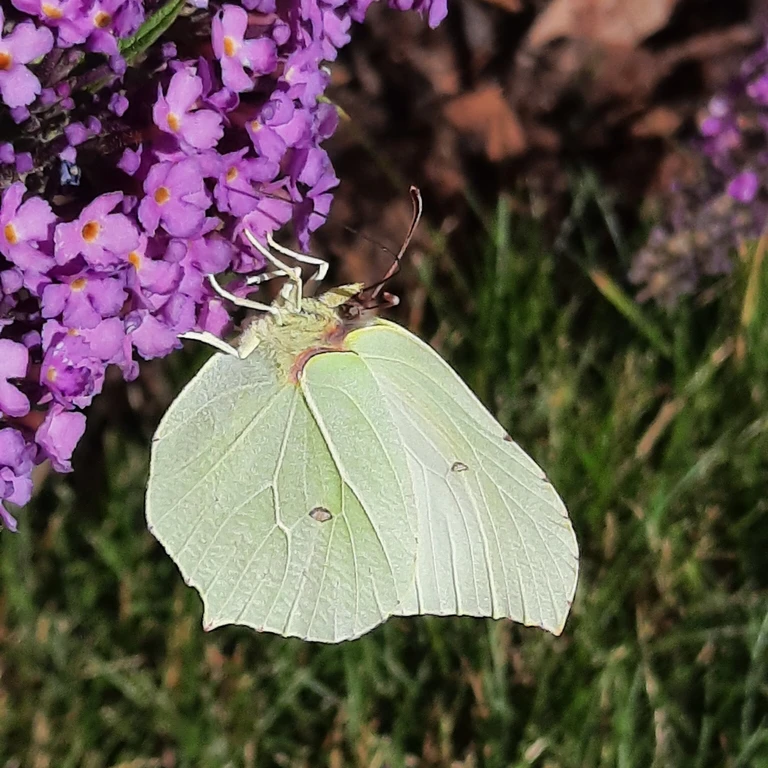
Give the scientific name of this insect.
Gonepteryx rhamni
